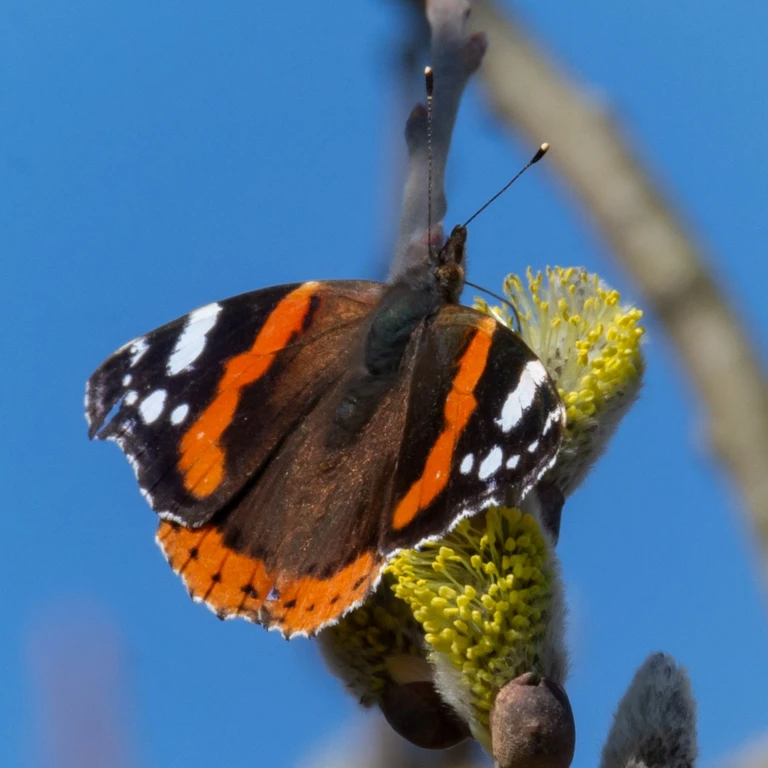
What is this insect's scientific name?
Vanessa atalanta
